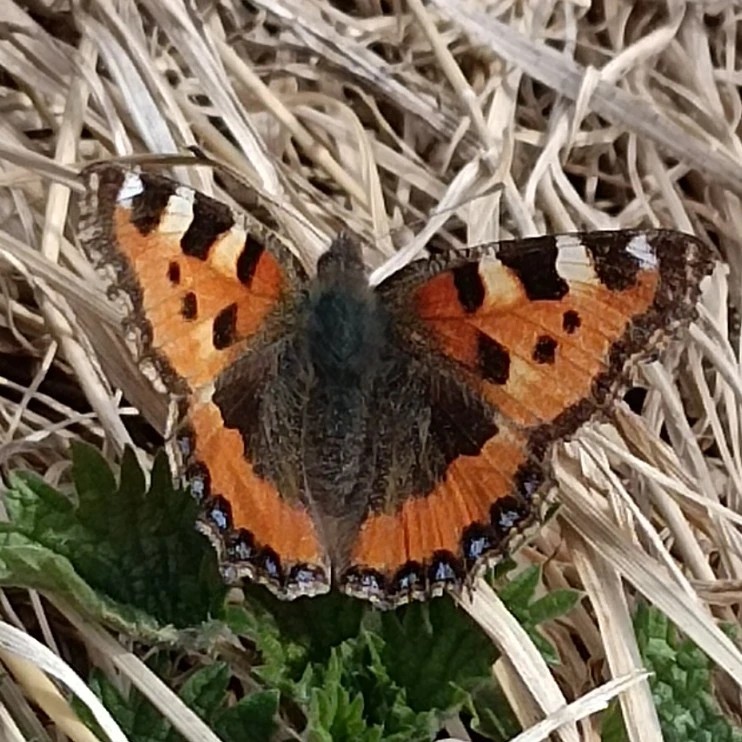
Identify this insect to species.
Aglais urticae
